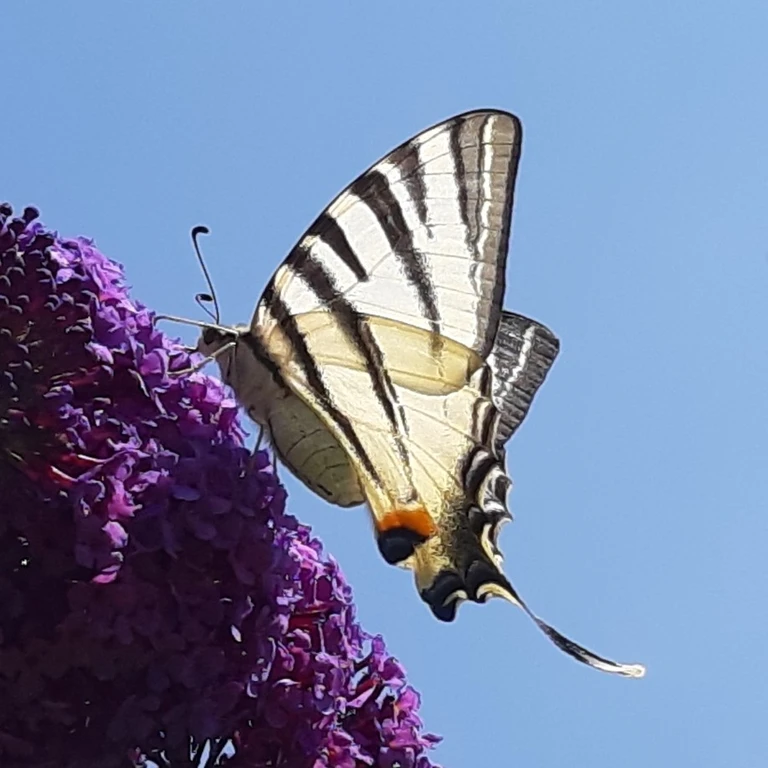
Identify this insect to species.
Iphiclides podalirius
